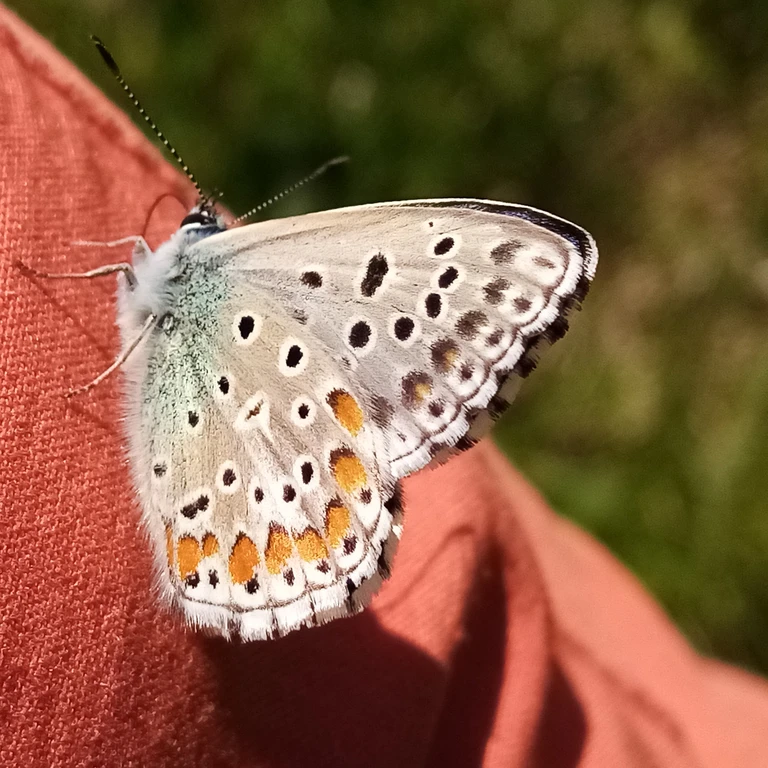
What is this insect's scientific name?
Lysandra bellargus
